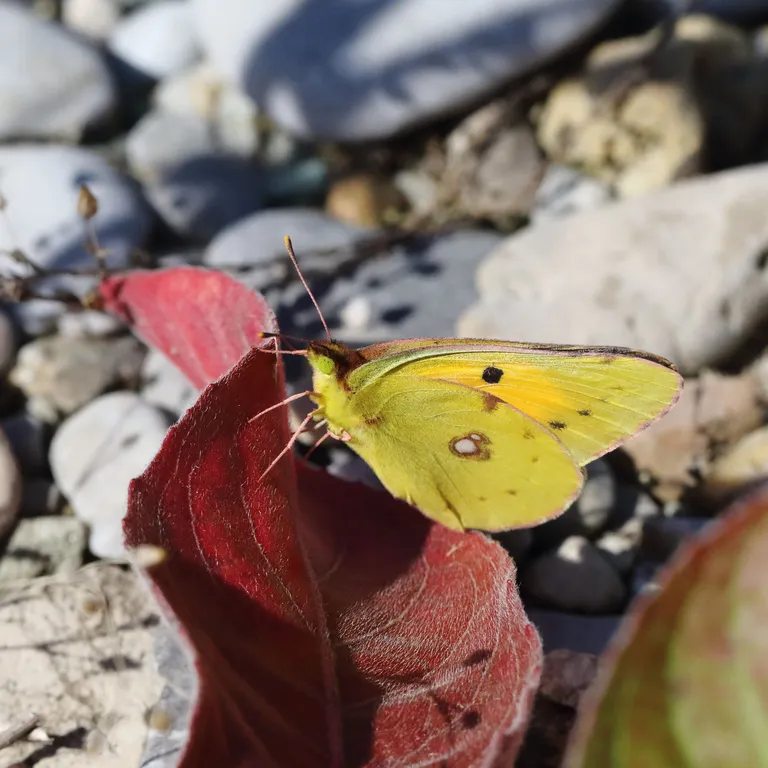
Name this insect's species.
Colias croceus
